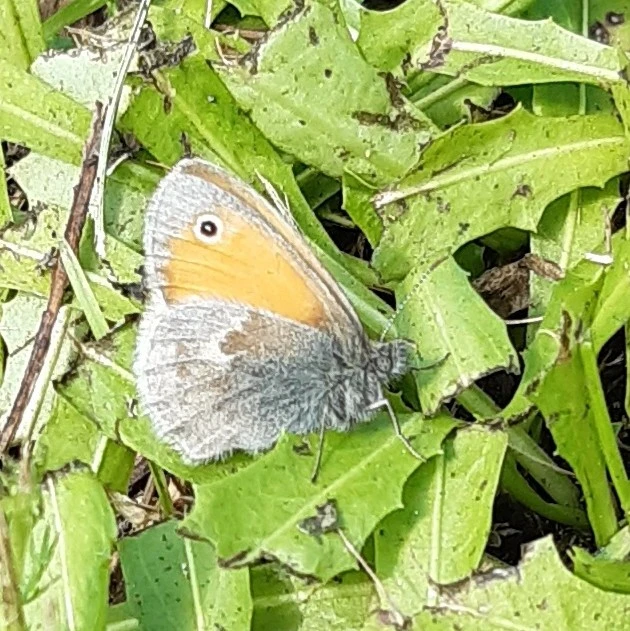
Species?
Coenonympha pamphilus
